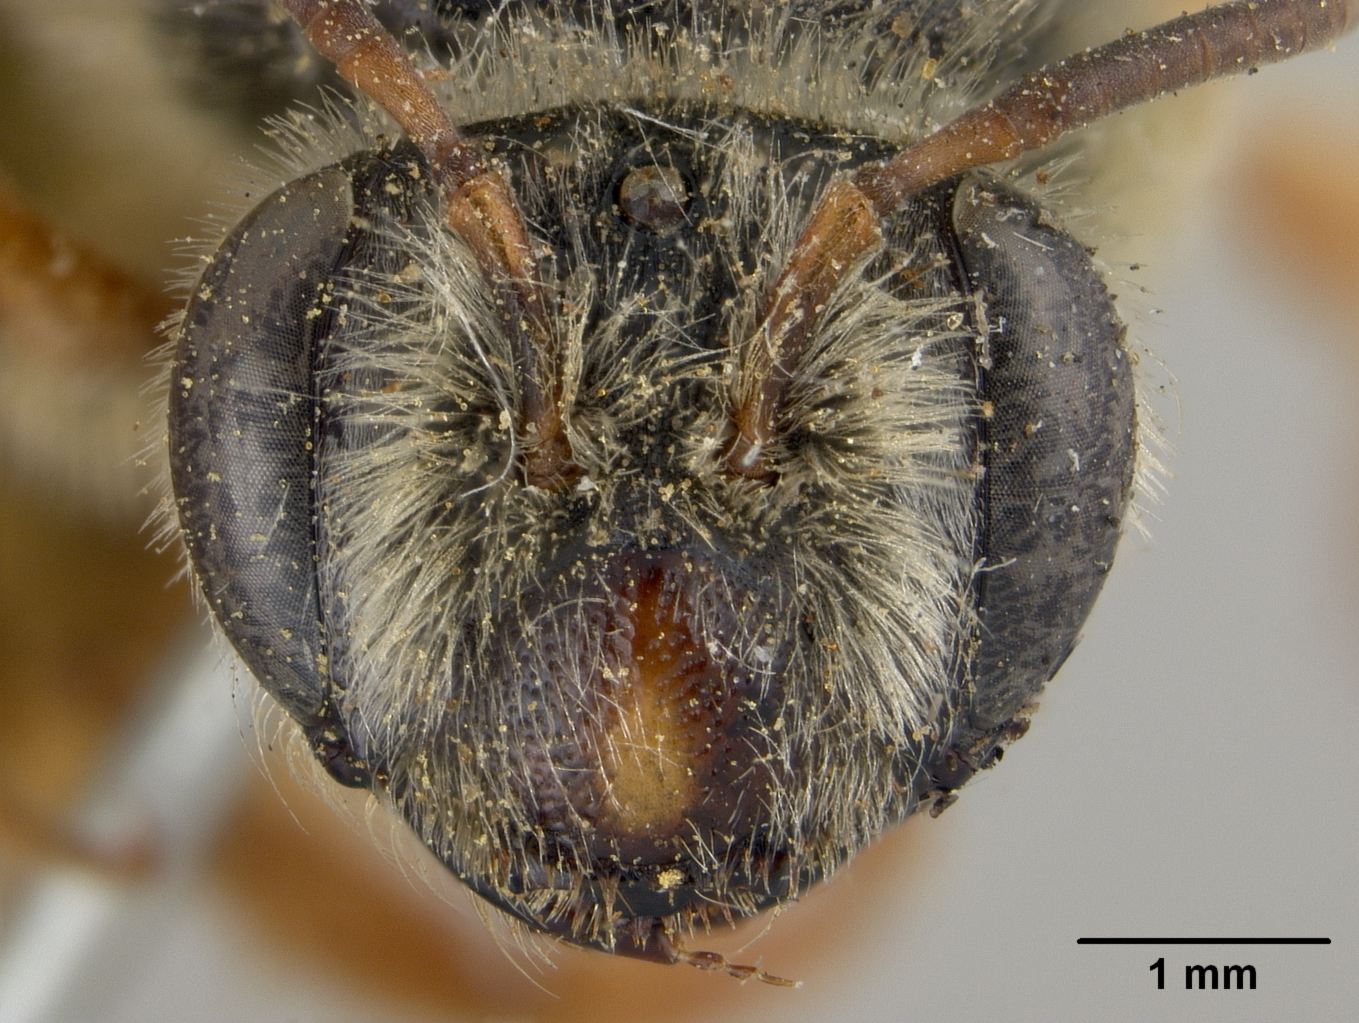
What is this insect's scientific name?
Andrena pascoensis
